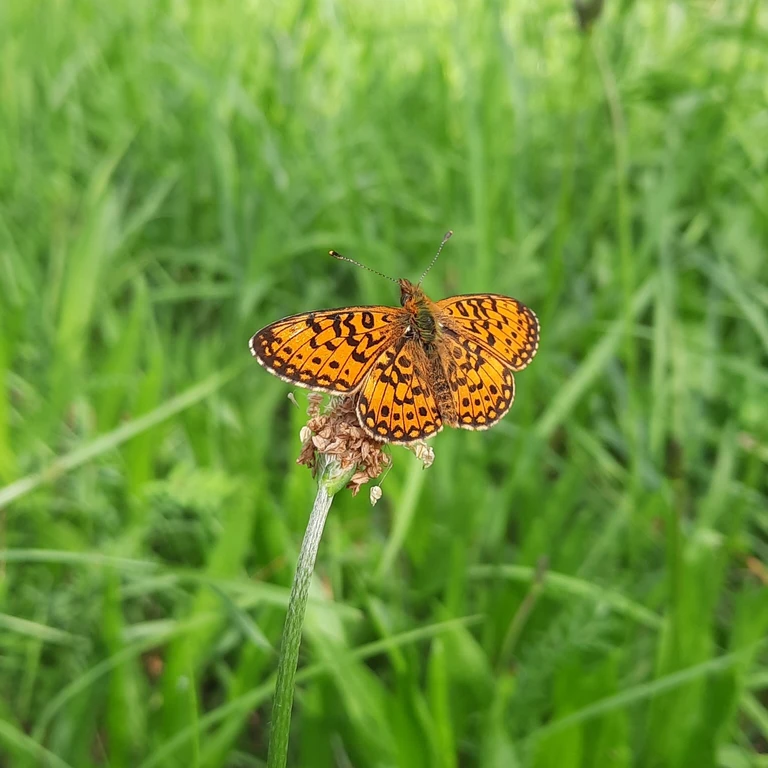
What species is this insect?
Boloria selene
